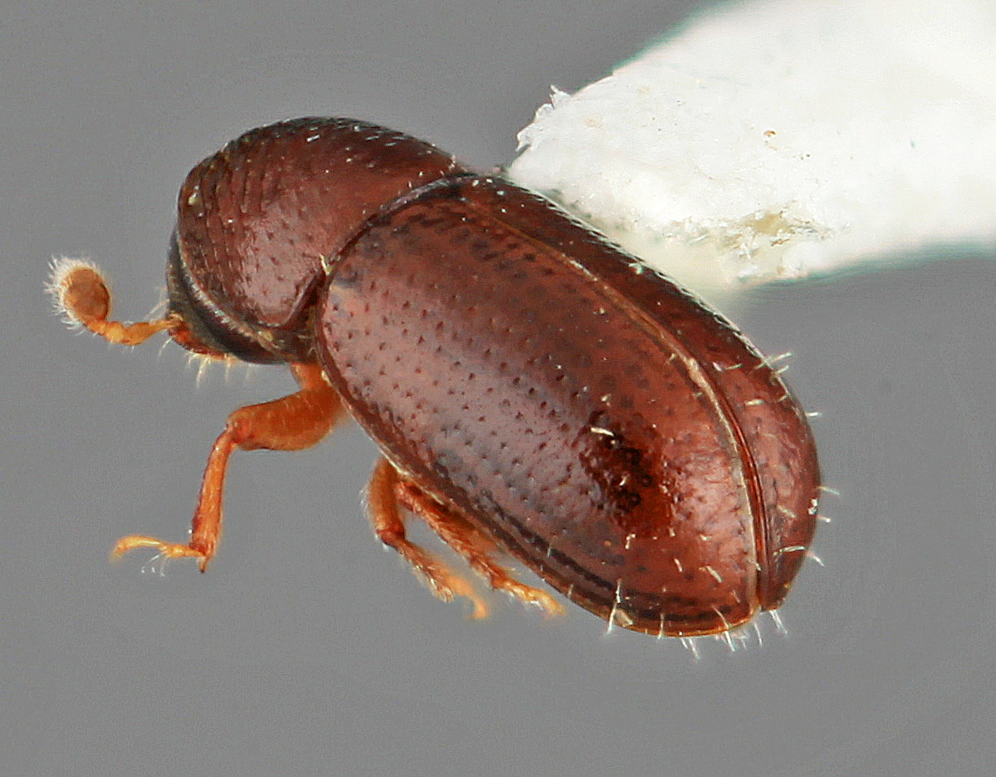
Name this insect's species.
Pityophthorus costatus
